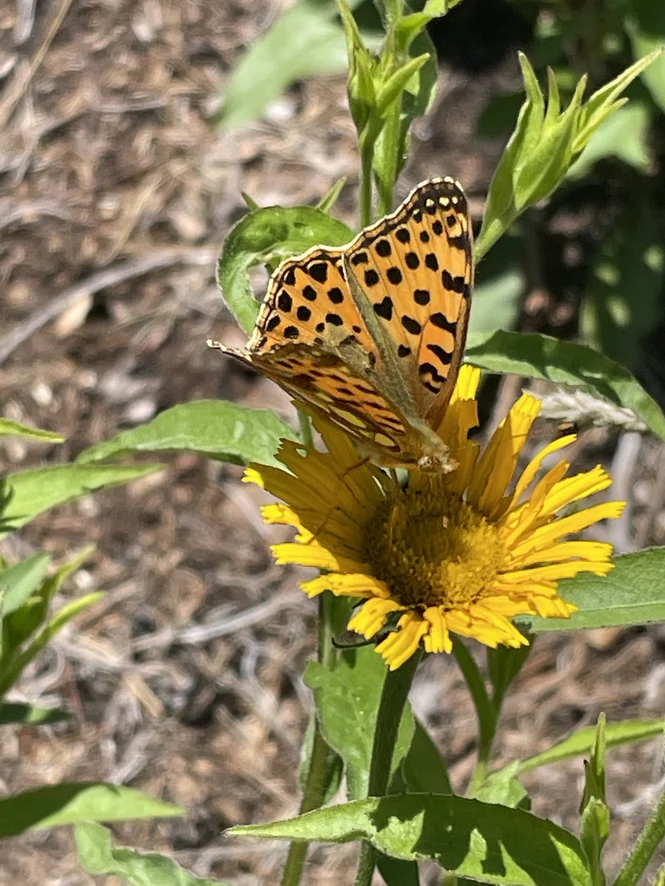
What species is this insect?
Issoria lathonia
